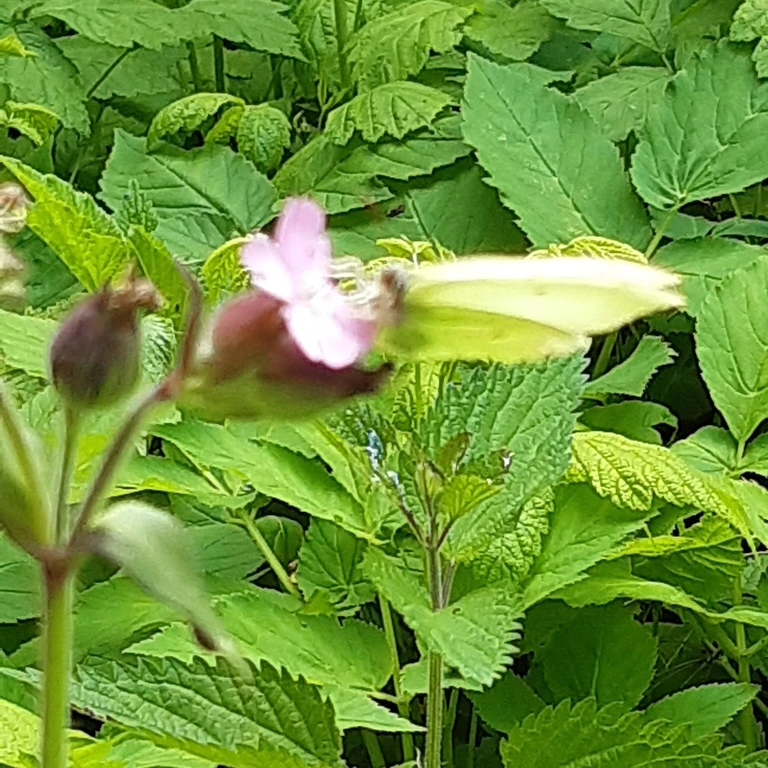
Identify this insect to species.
Gonepteryx rhamni
